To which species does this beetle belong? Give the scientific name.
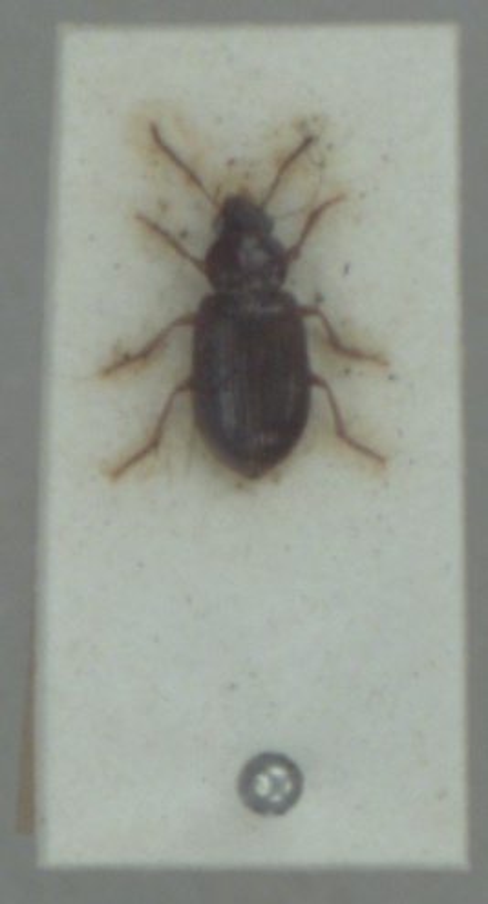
Bradycellus harpalinus
